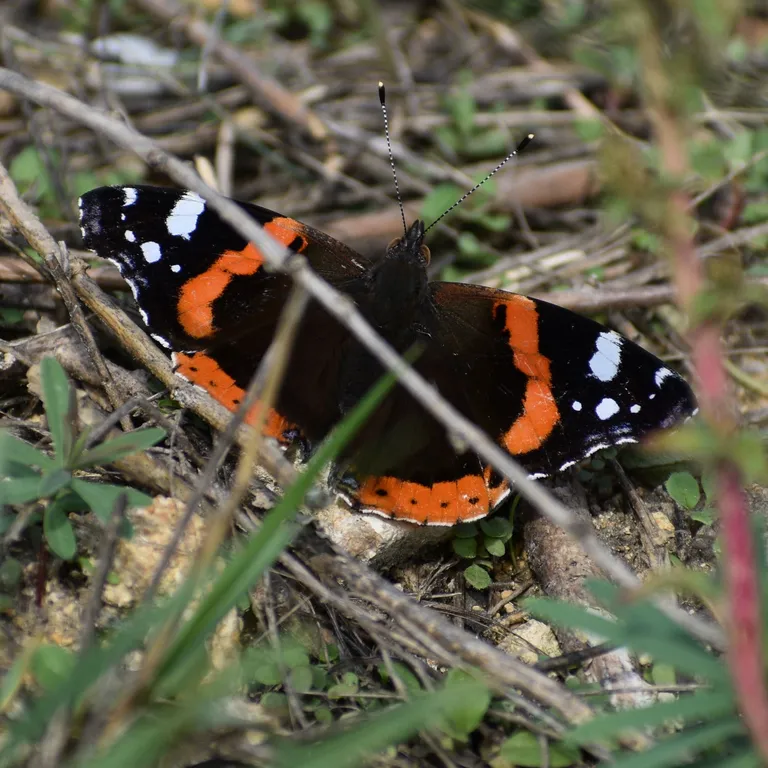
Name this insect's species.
Vanessa atalanta
